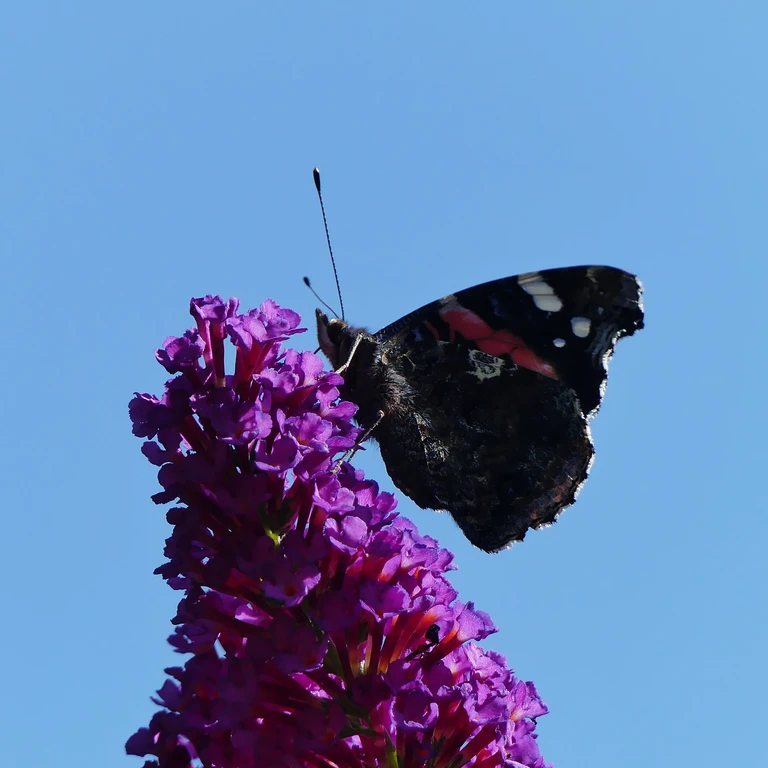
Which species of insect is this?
Vanessa atalanta
